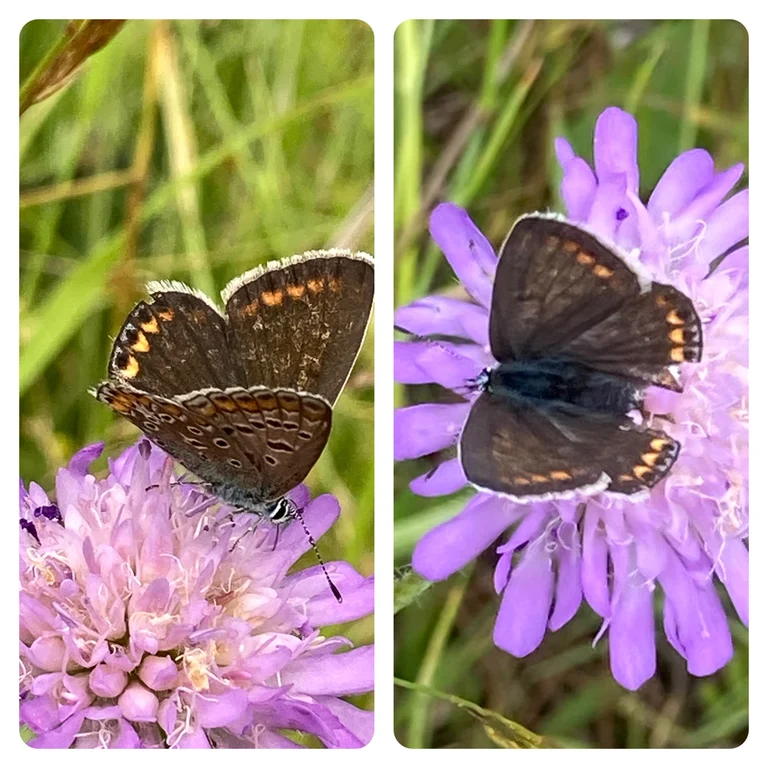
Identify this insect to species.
Polyommatus icarus
